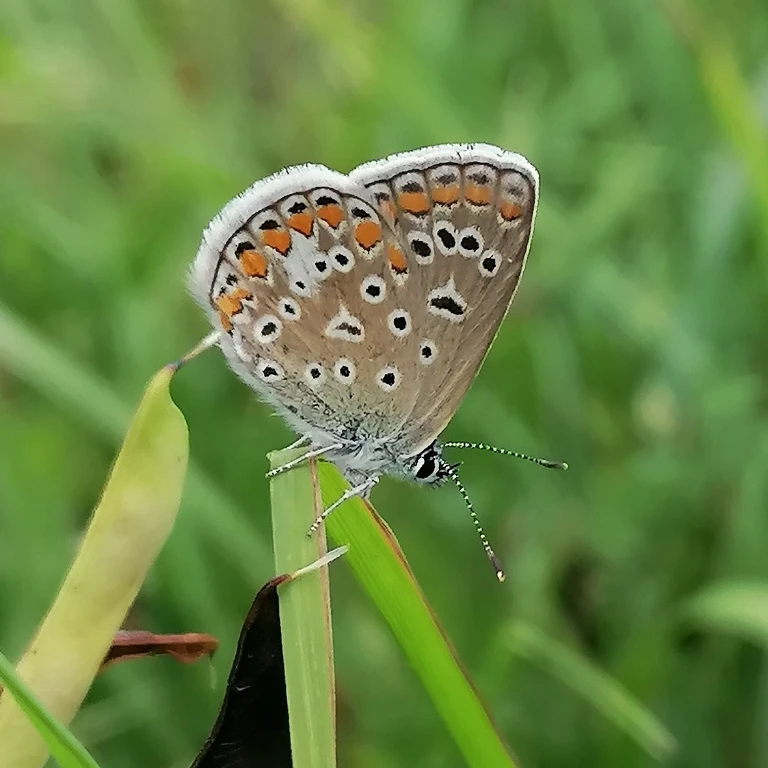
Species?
Polyommatus icarus
